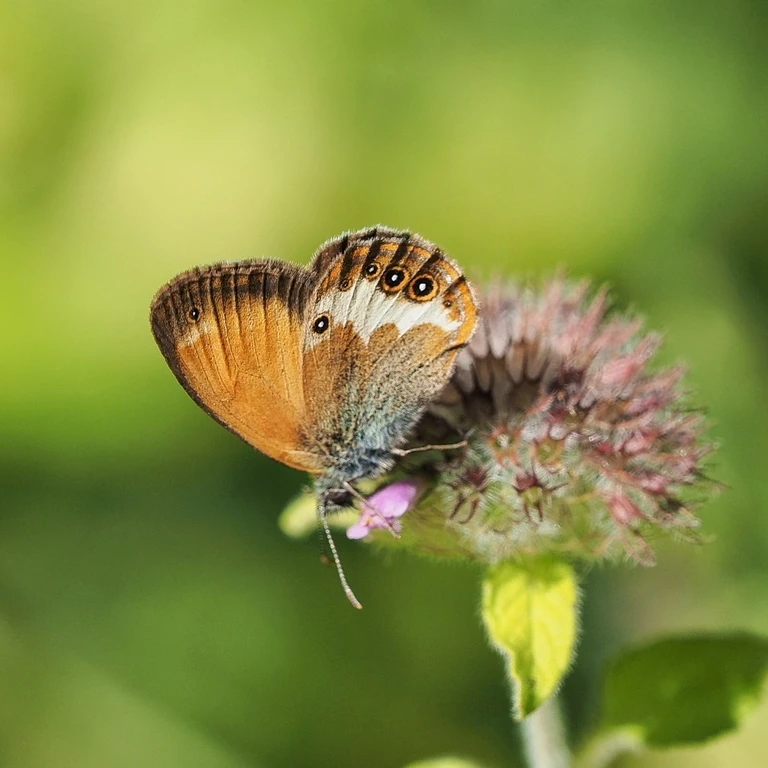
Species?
Coenonympha arcania
